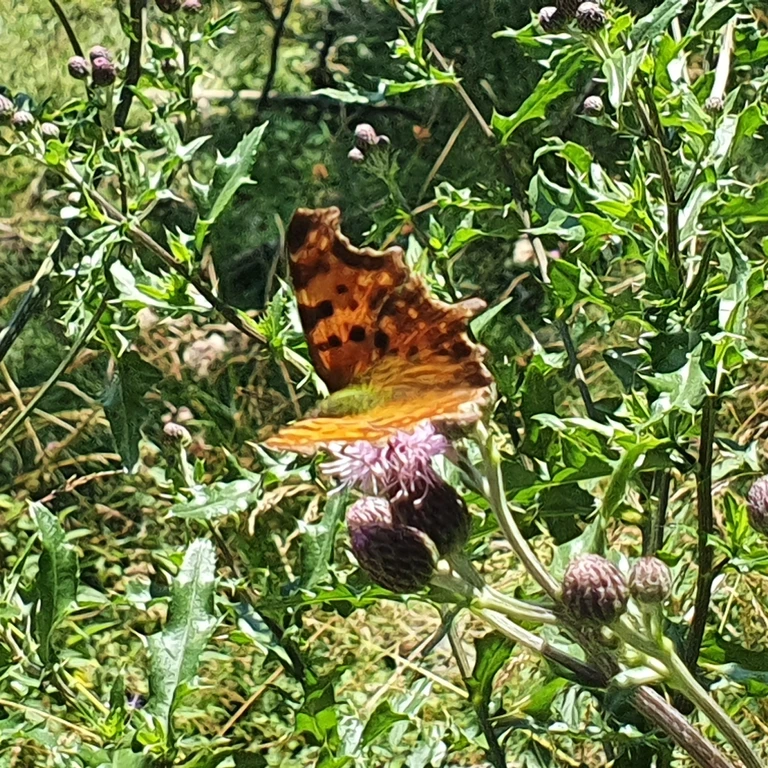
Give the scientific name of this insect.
Polygonia c-album
